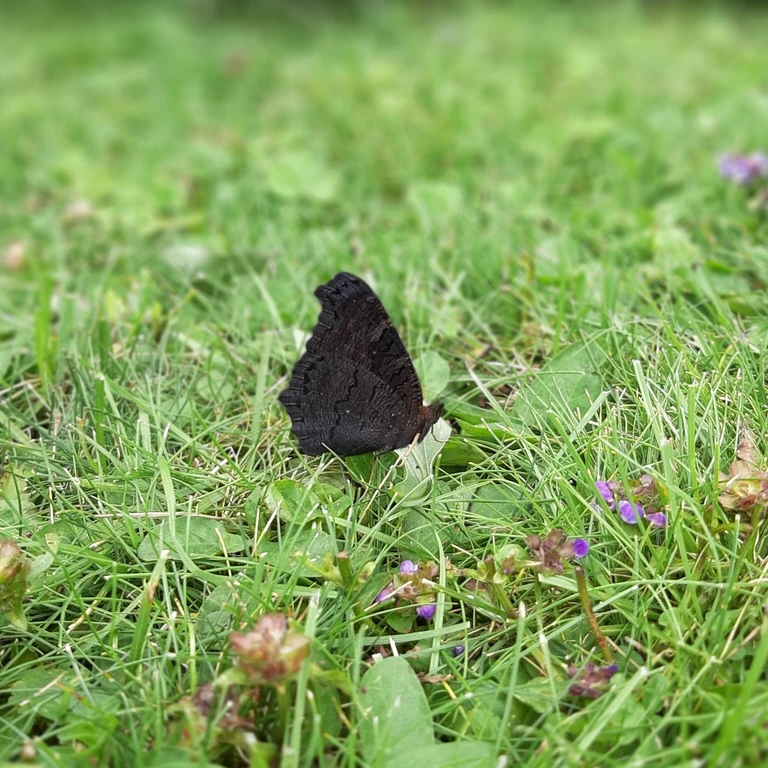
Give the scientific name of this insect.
Aglais io
